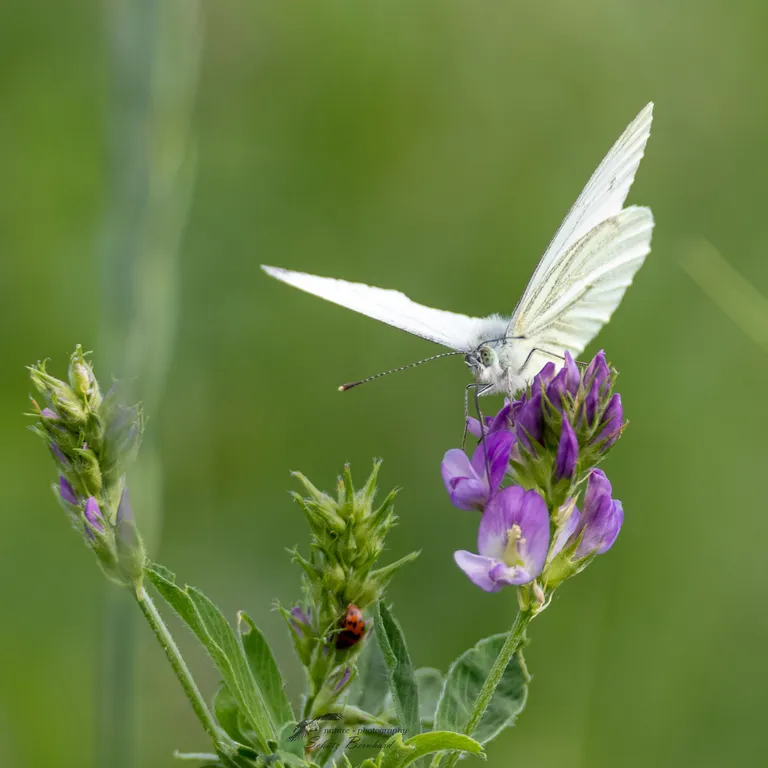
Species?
Pieris napi
